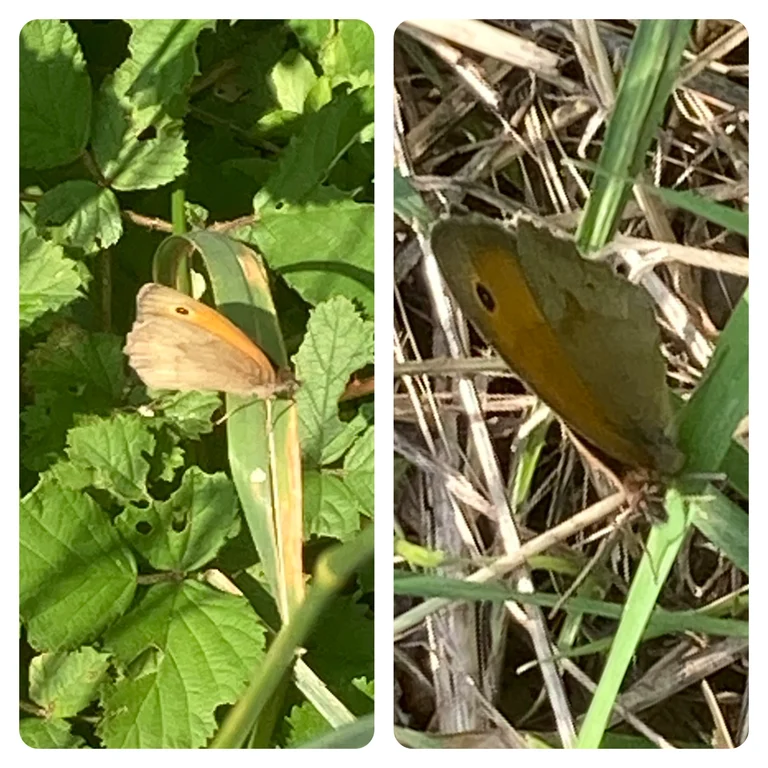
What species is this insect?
Maniola jurtina
